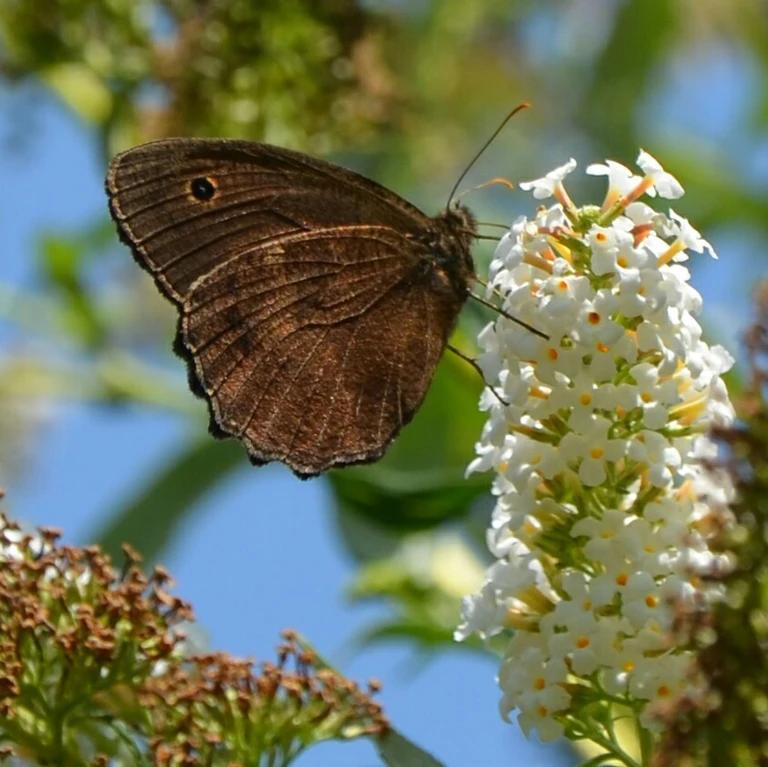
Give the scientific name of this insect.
Minois dryas
